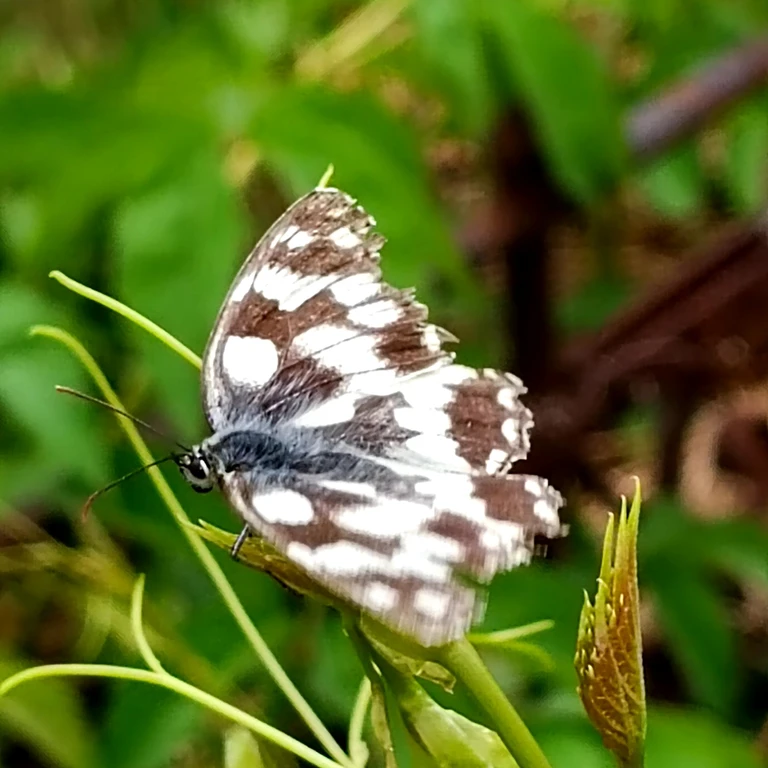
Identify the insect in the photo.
Melanargia galathea
